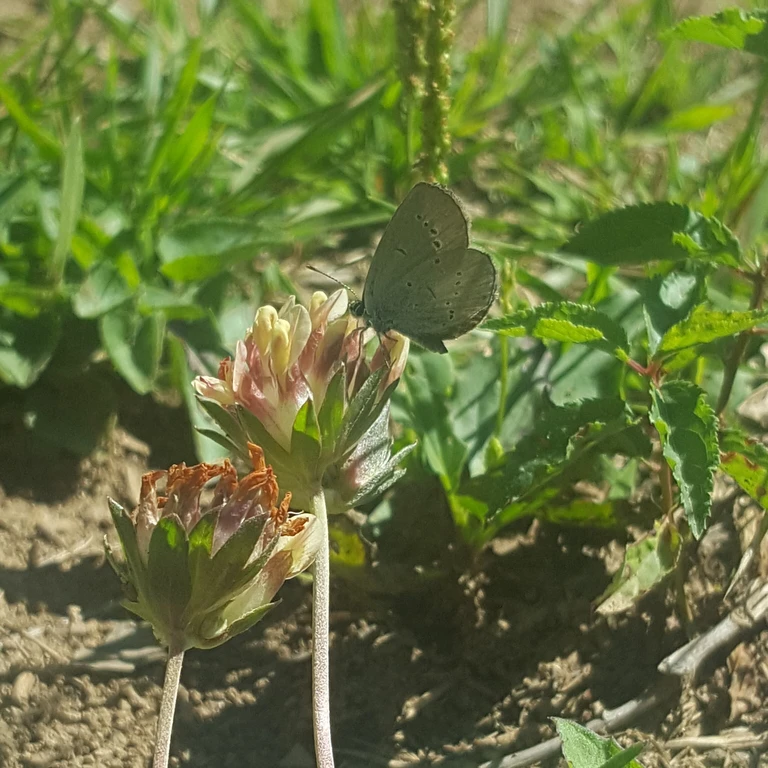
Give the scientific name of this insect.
Cupido minimus
